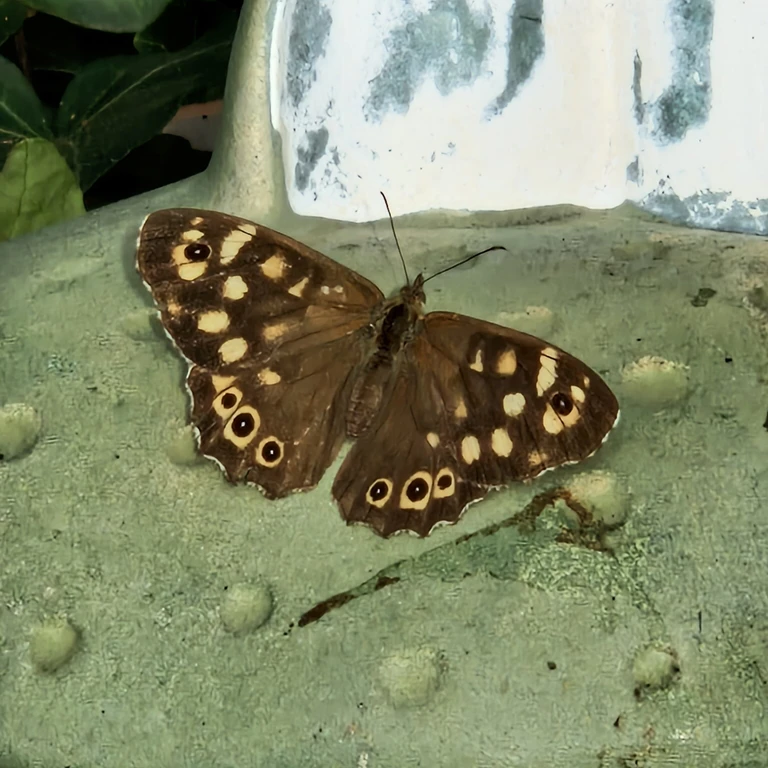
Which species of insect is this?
Pararge aegeria
